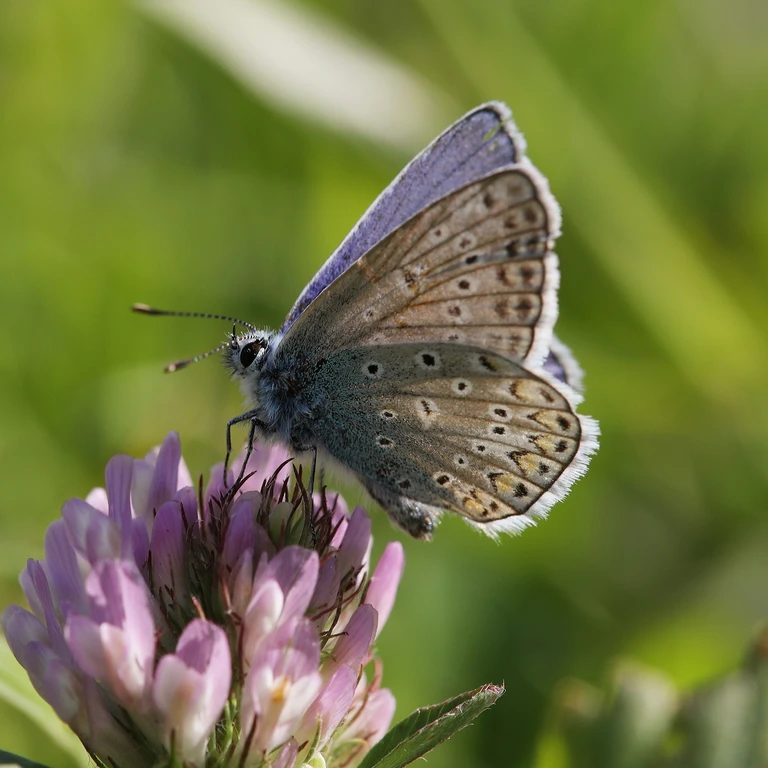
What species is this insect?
Polyommatus icarus
